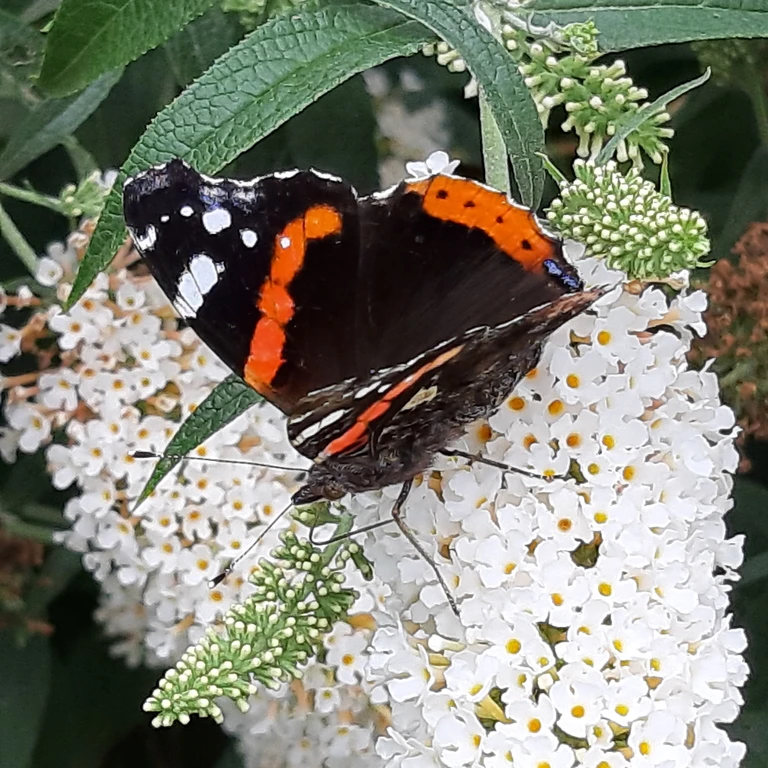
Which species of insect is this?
Vanessa atalanta
